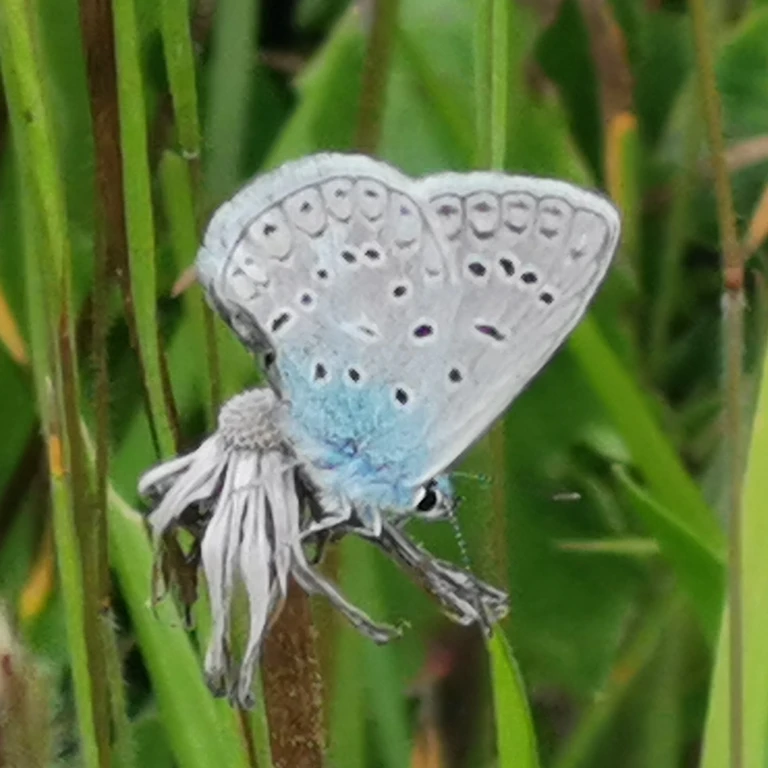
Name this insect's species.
Polyommatus icarus
